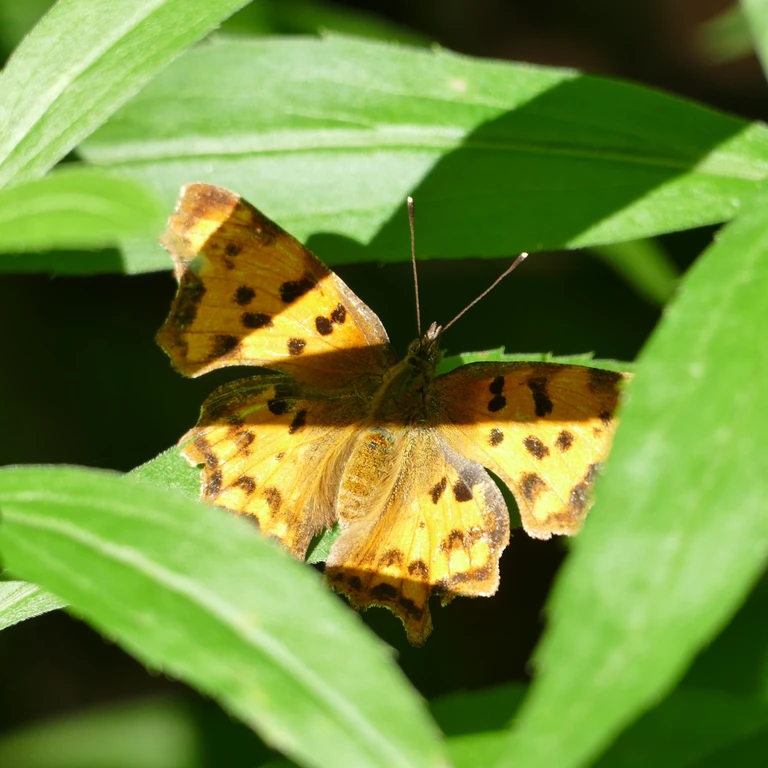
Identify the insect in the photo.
Polygonia c-album
